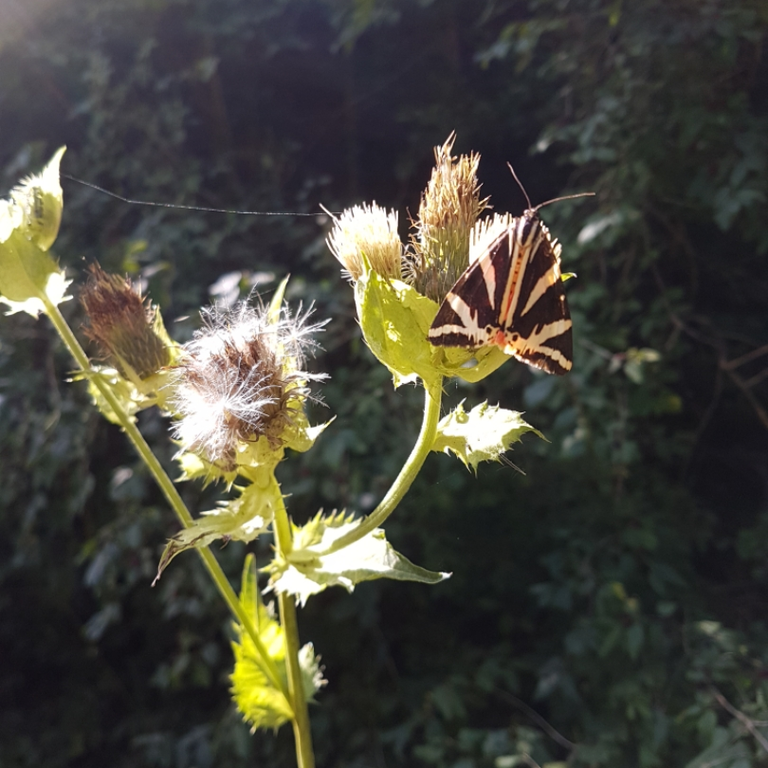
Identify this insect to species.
Euplagia quadripunctaria
